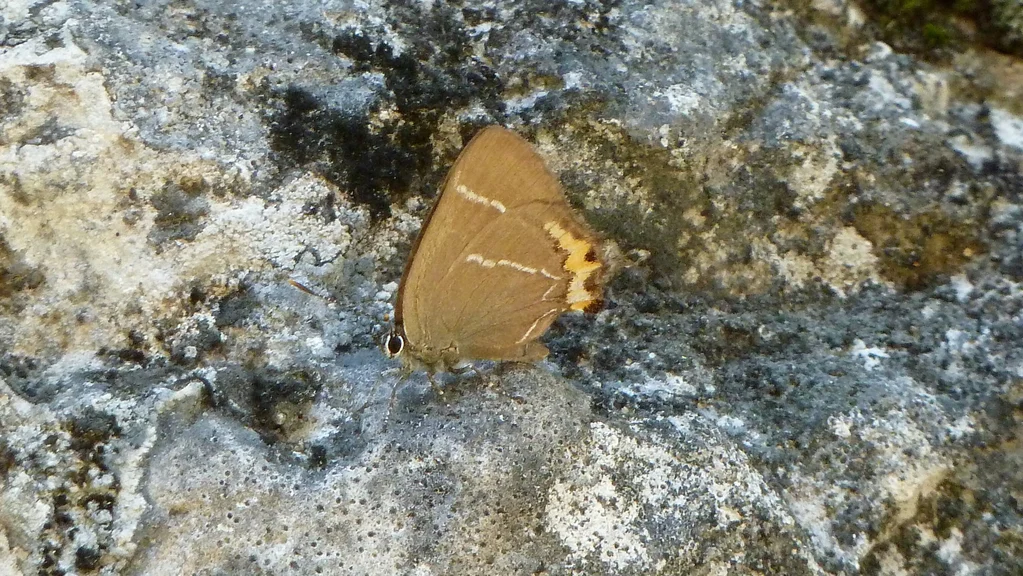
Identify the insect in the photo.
Satyrium w-album
